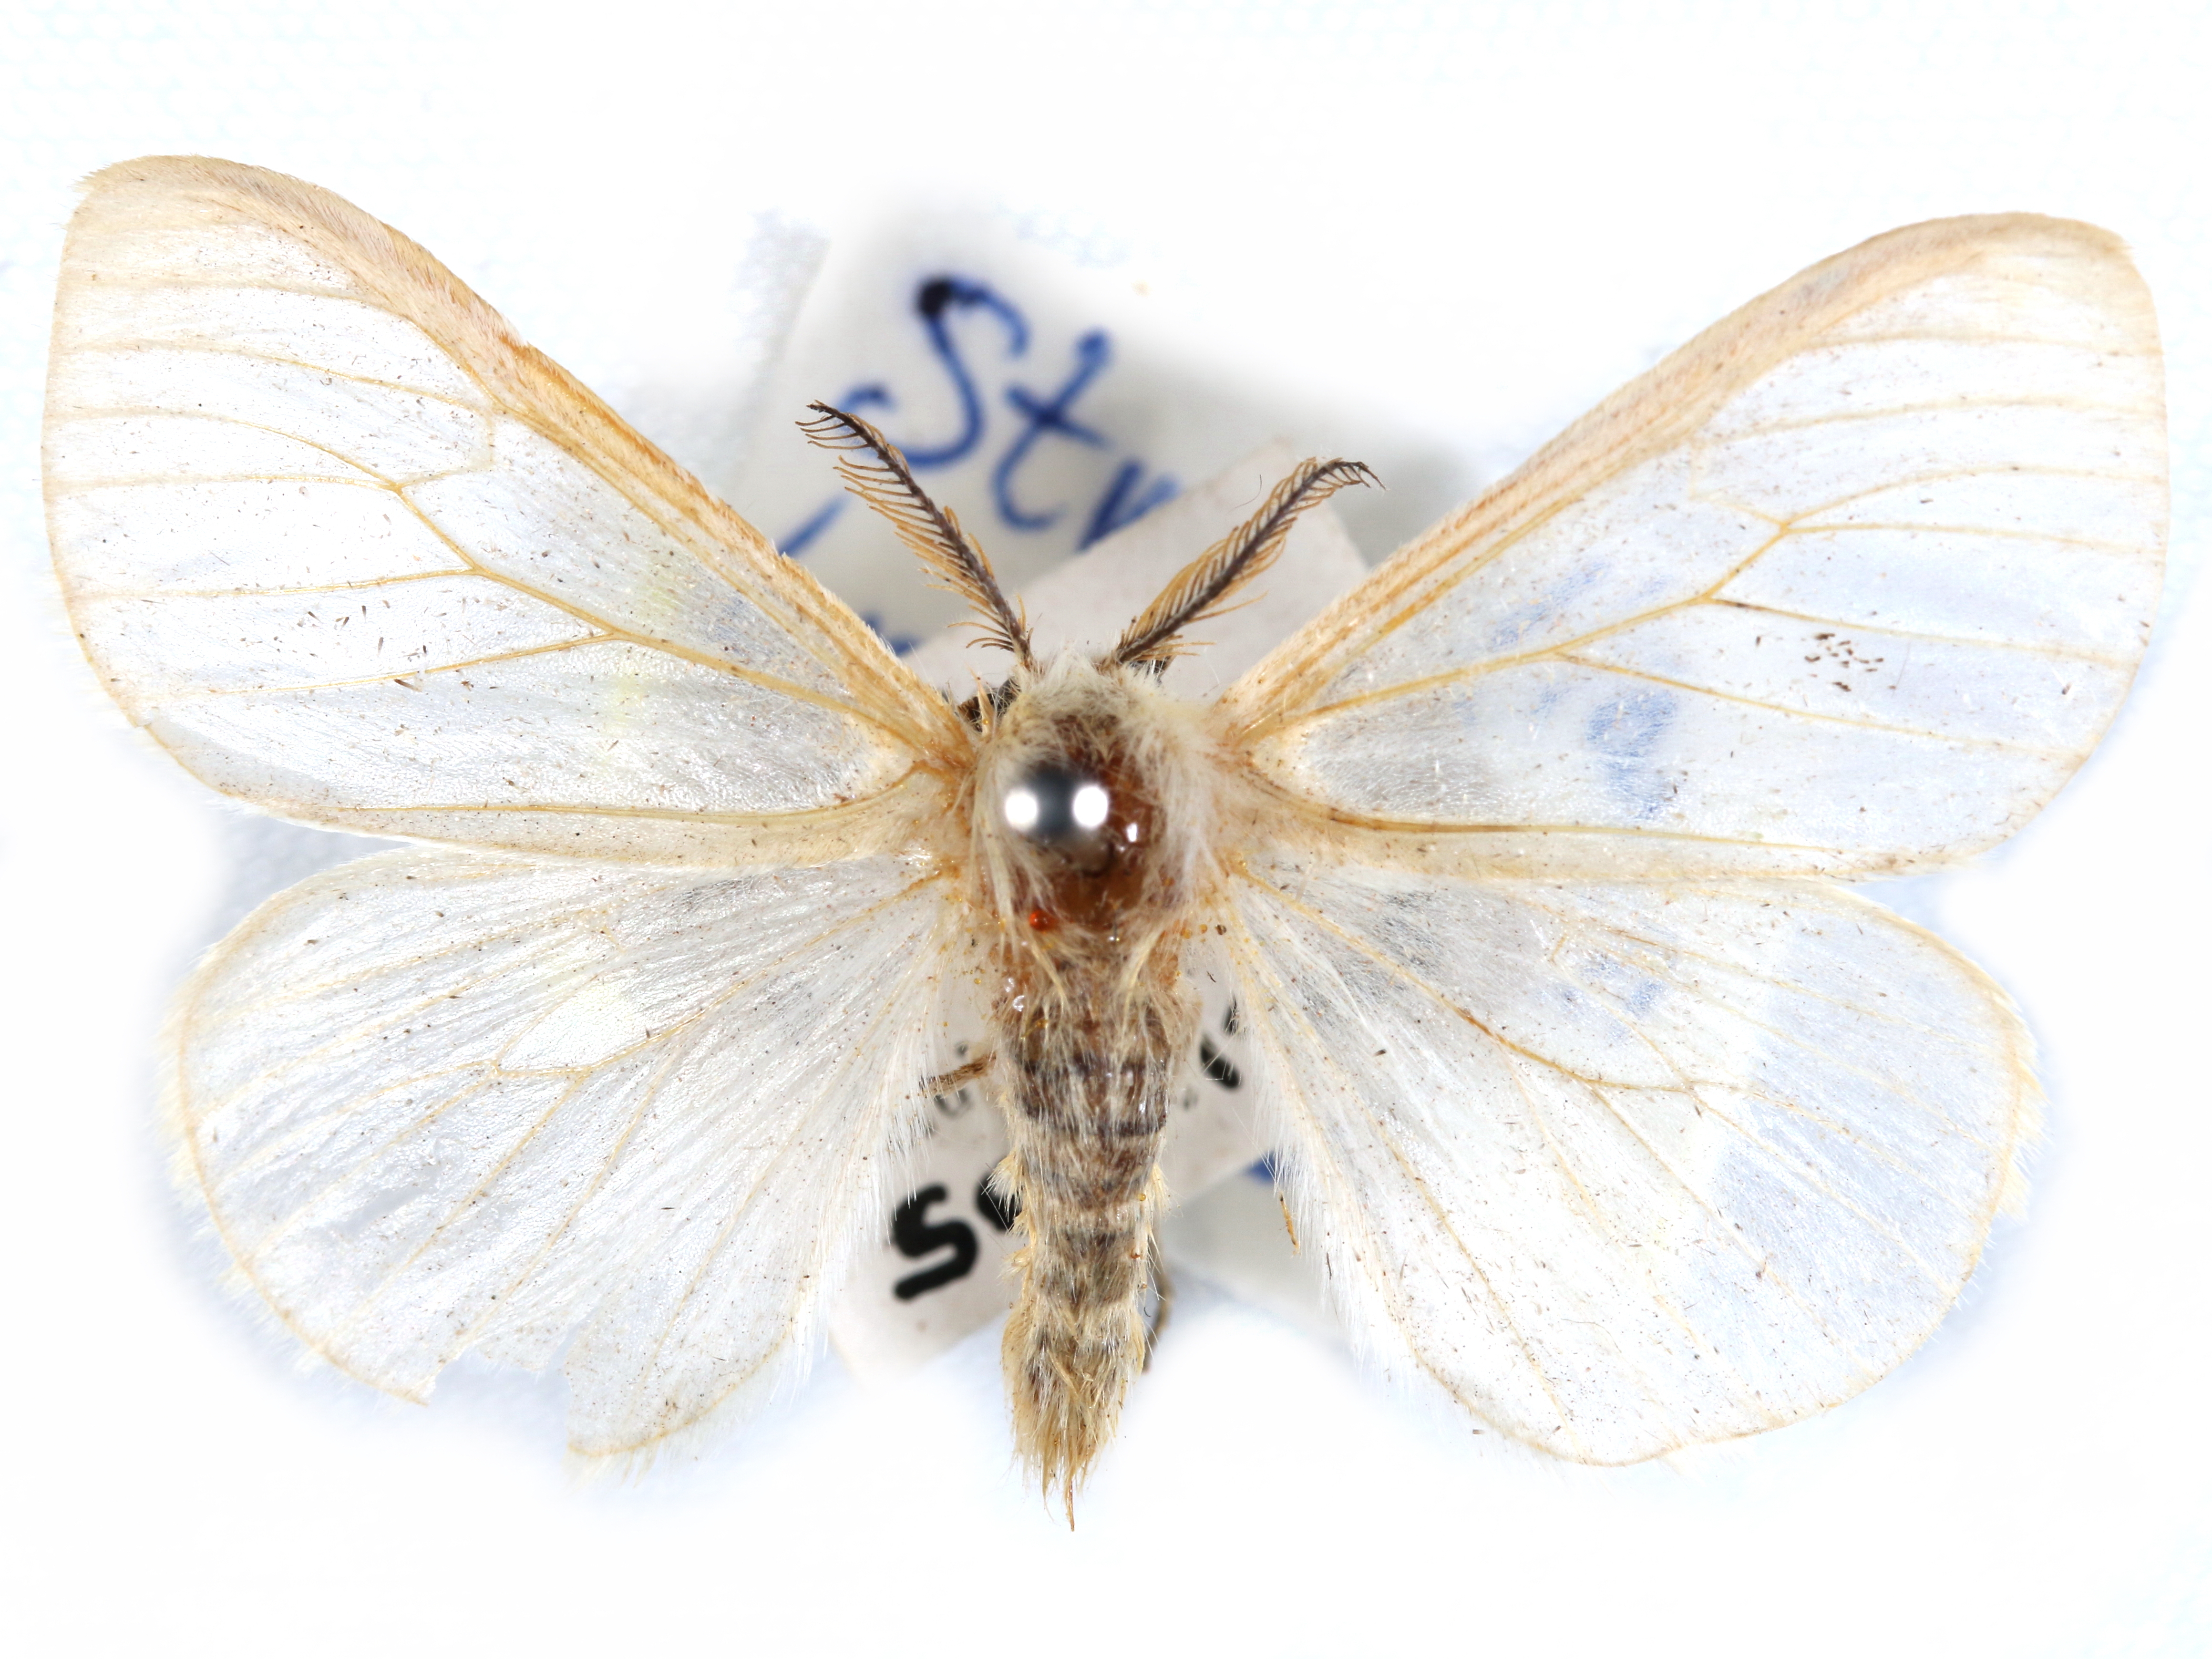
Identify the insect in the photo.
Stracilla translucida
